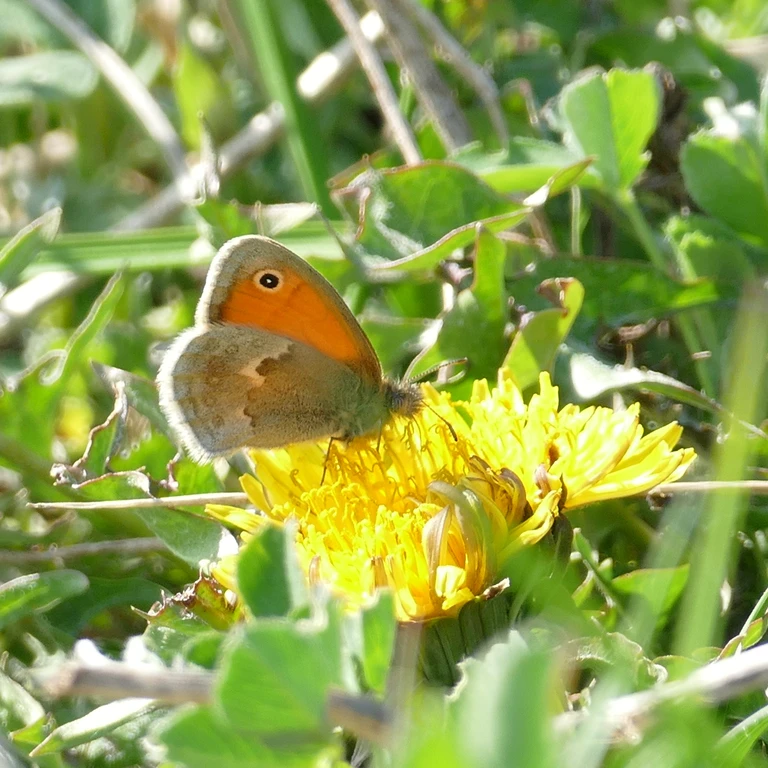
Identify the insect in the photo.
Coenonympha pamphilus
